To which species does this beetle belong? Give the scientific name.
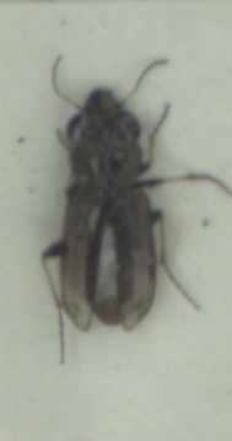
Notiophilus biguttatus
